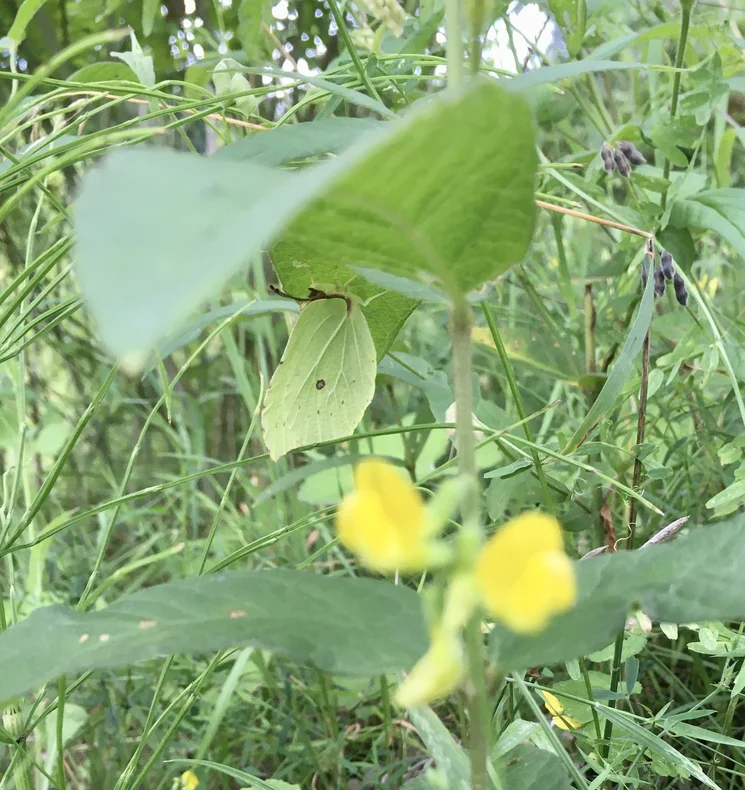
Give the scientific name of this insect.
Gonepteryx rhamni
